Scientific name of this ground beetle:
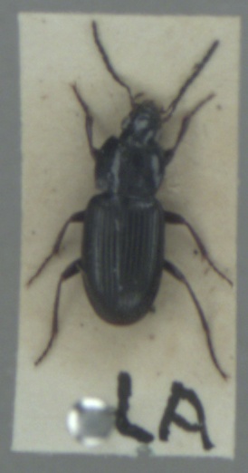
Pterostichus vernalis
